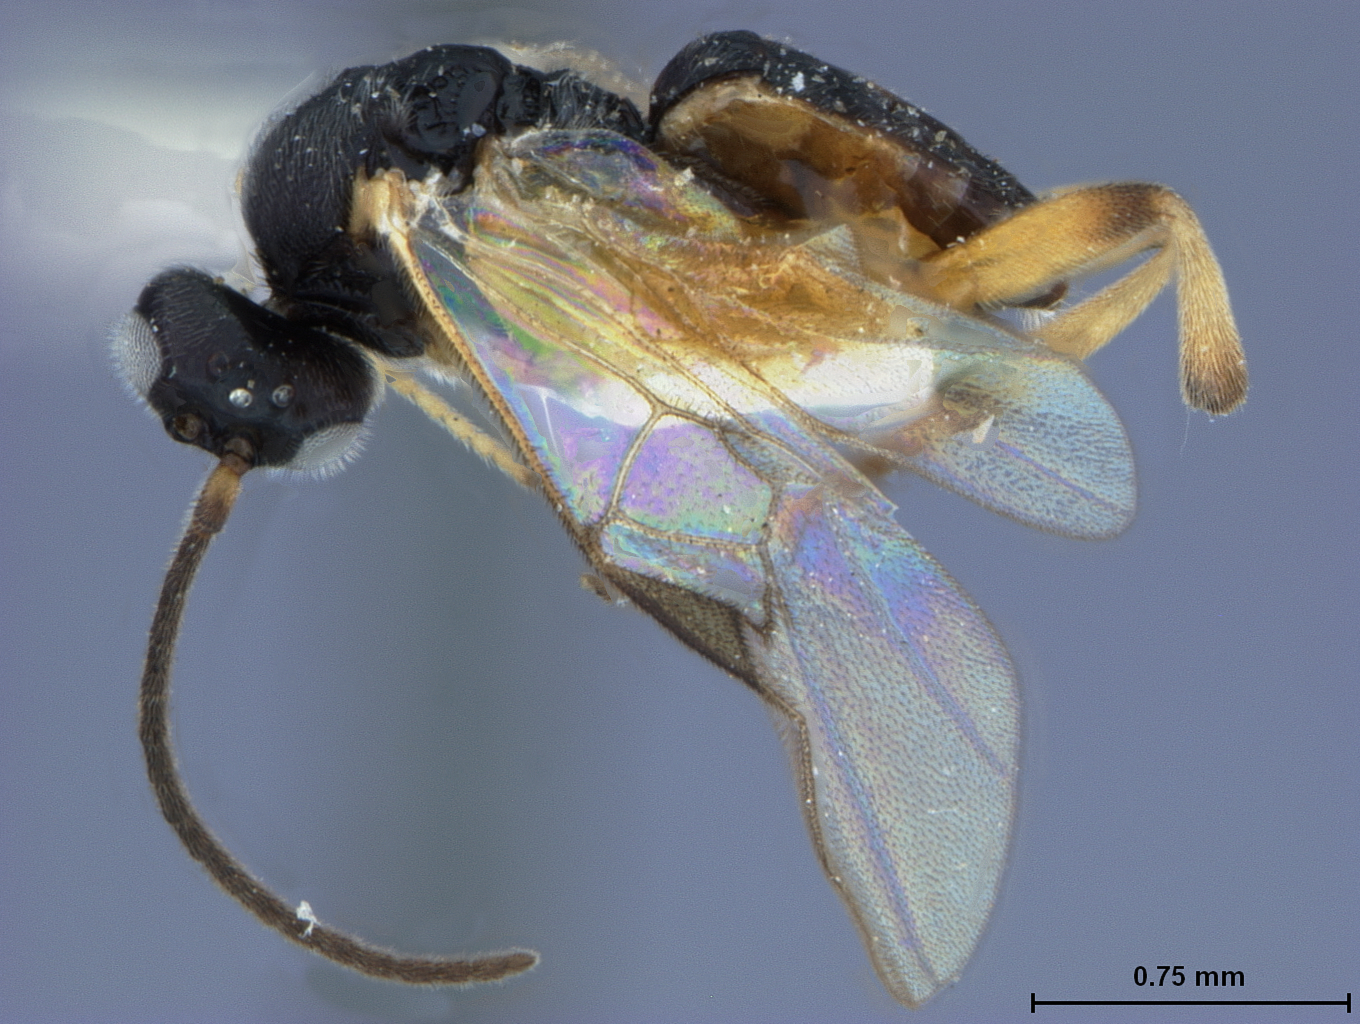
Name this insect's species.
Apanteles mexicanus
